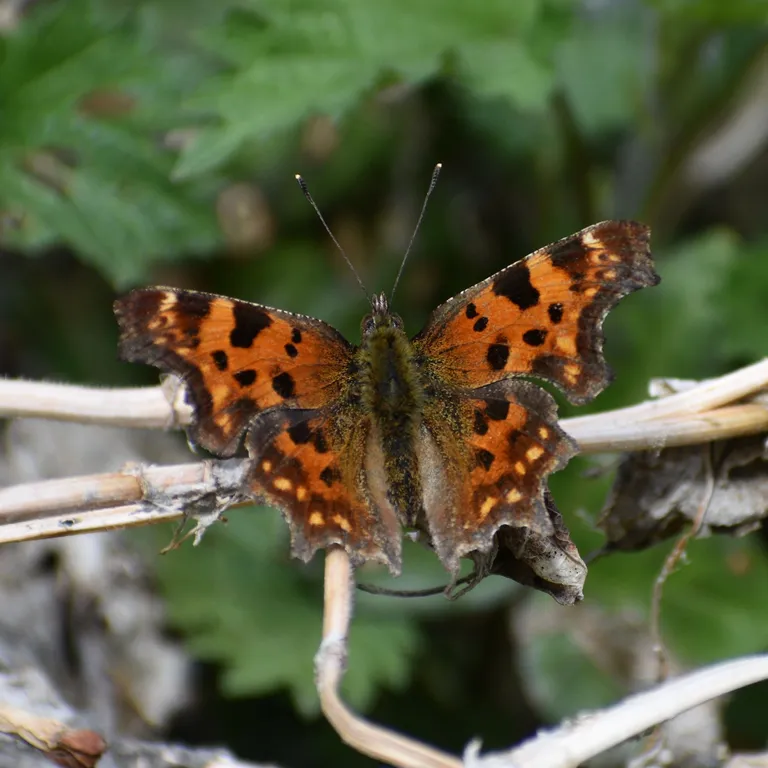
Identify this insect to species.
Polygonia c-album
